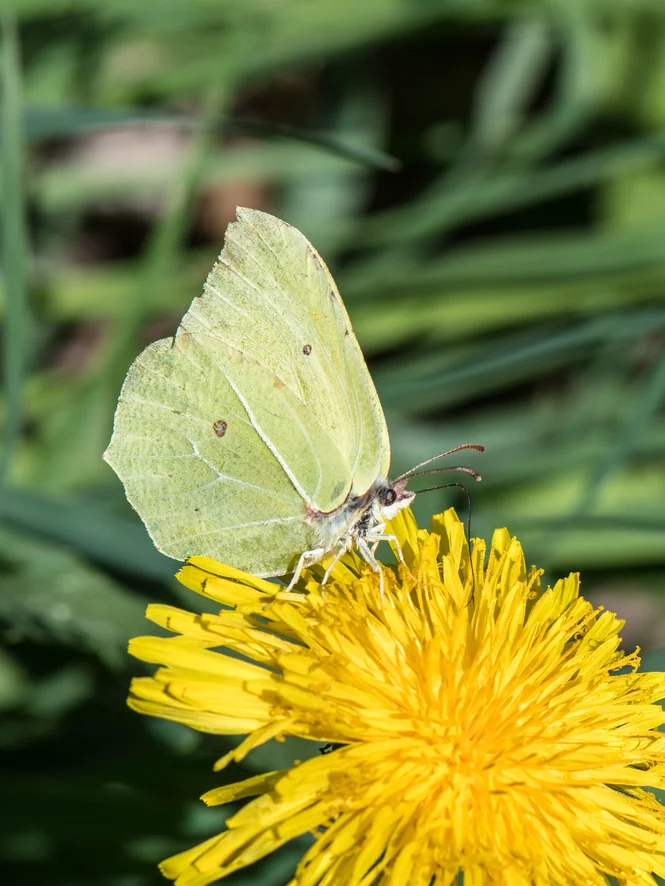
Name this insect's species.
Gonepteryx rhamni
